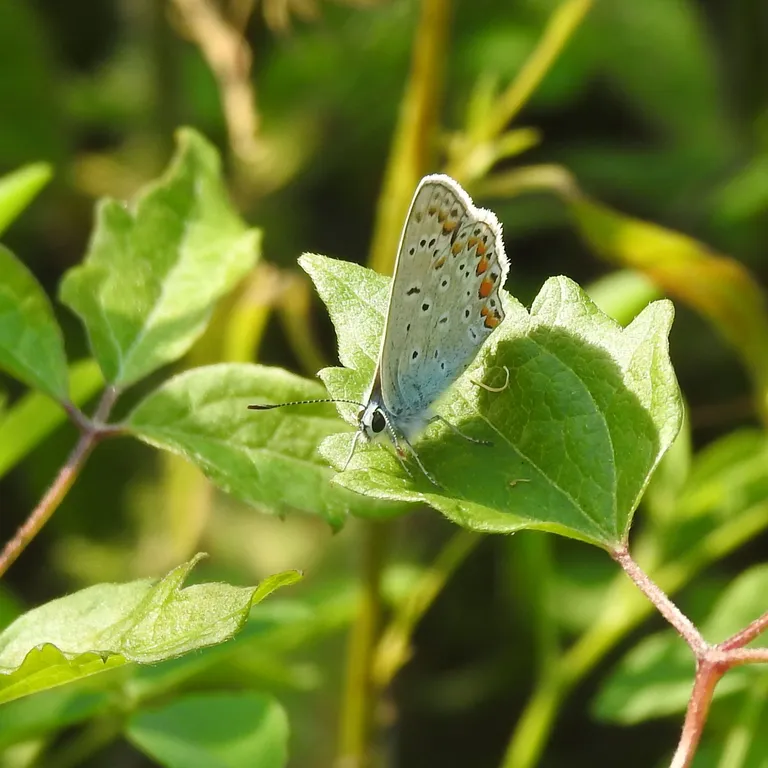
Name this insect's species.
Polyommatus icarus
